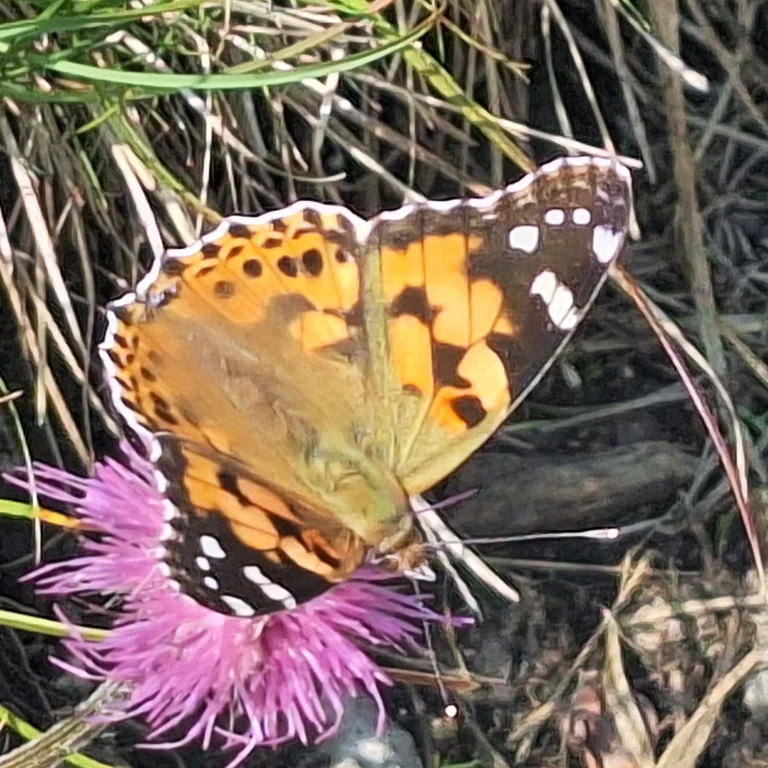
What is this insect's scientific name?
Vanessa cardui
